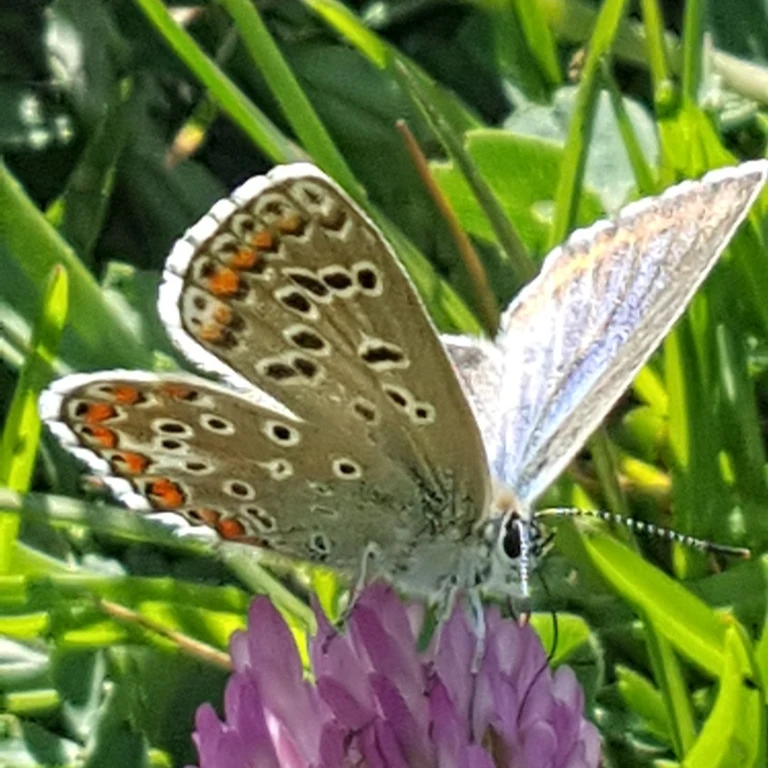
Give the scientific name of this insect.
Lysandra bellargus
